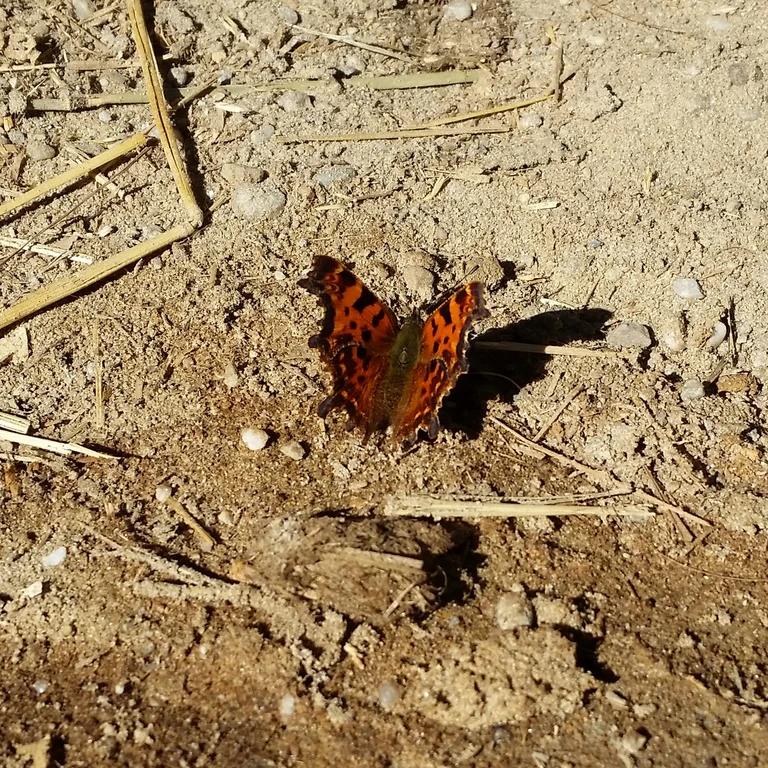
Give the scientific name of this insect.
Polygonia c-album
